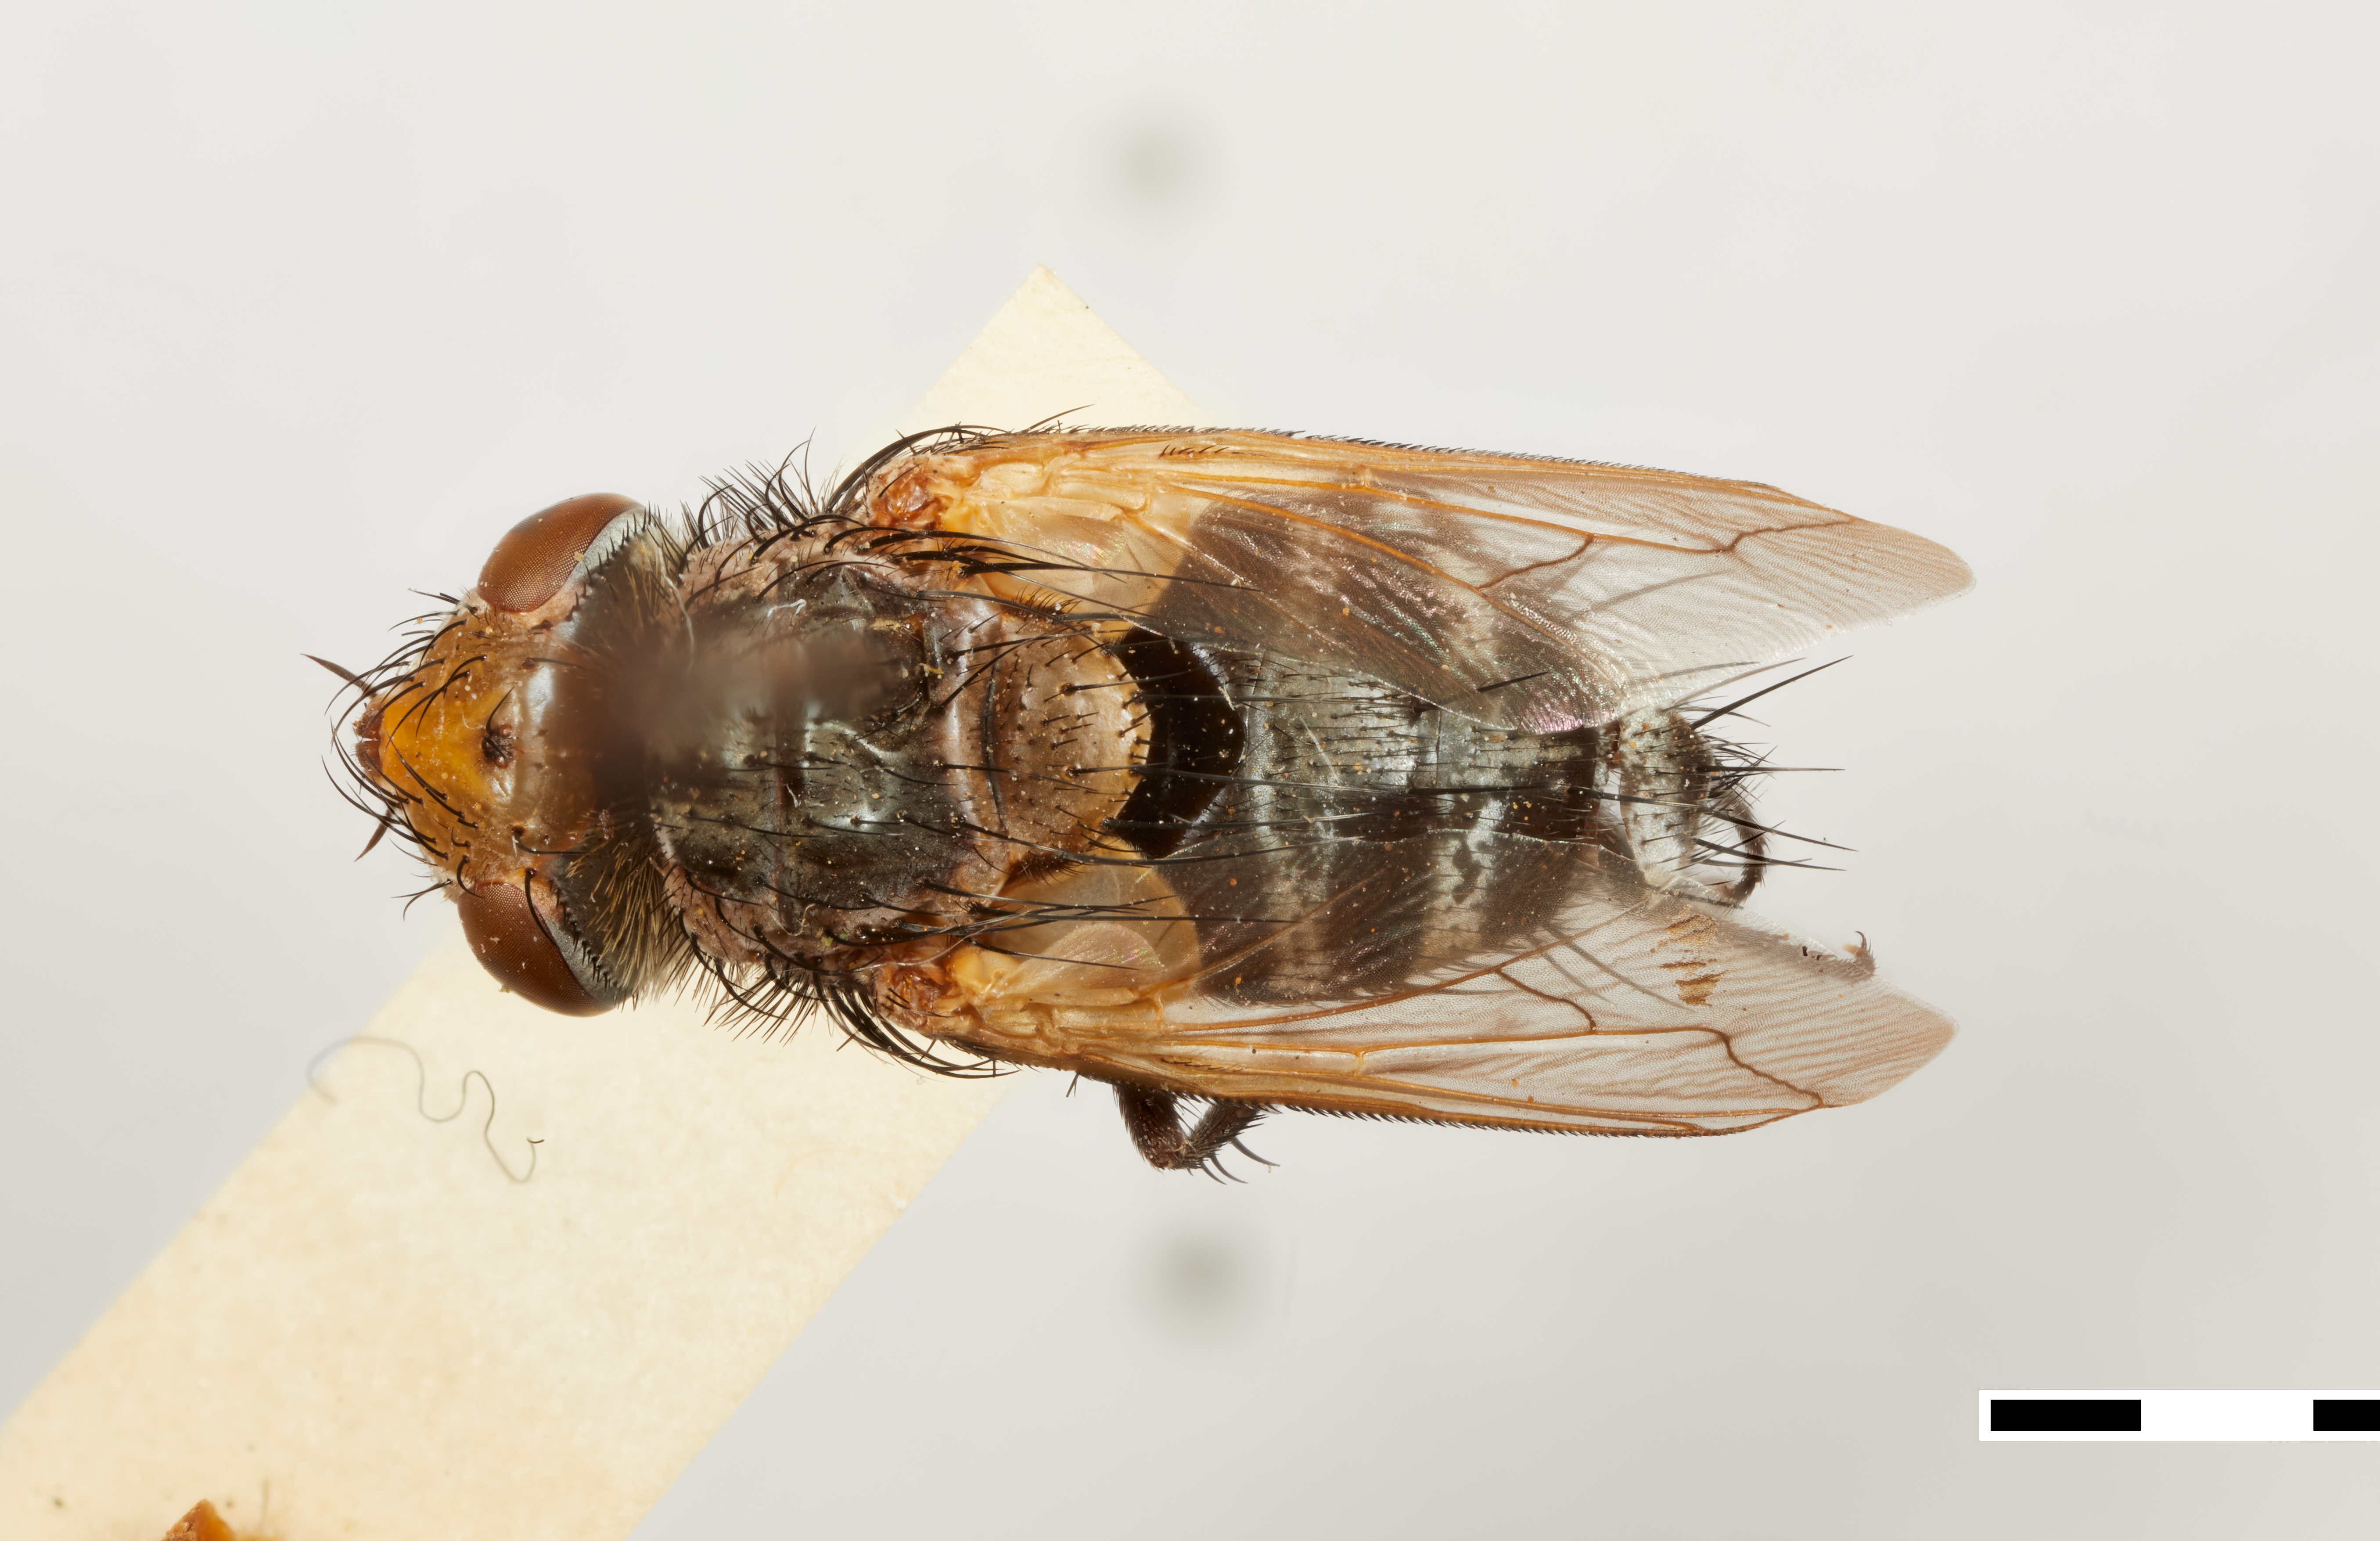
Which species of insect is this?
Salmacia alpina
